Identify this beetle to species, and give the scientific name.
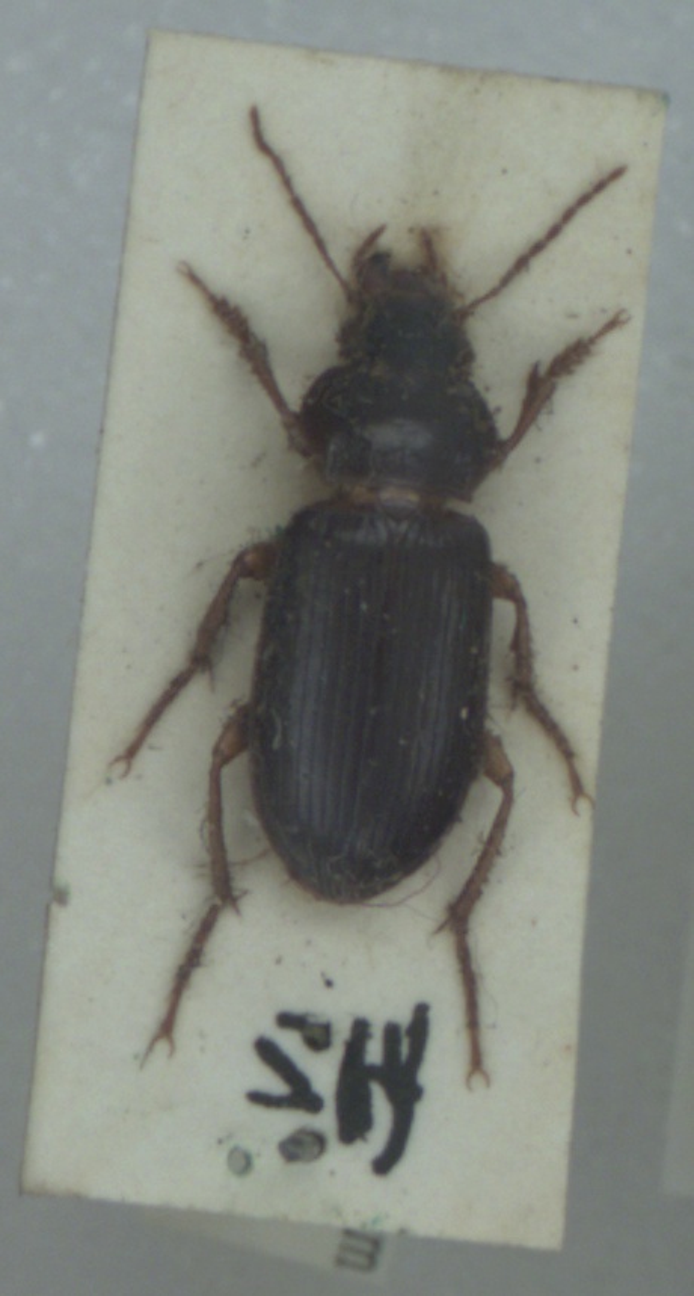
Amara convexiuscula
